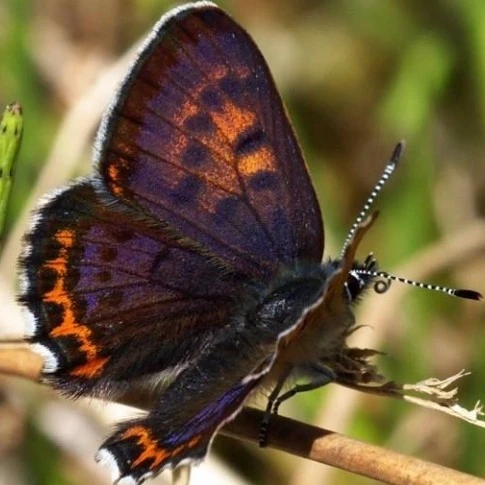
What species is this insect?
Lycaena helle (also Helleia helle)
